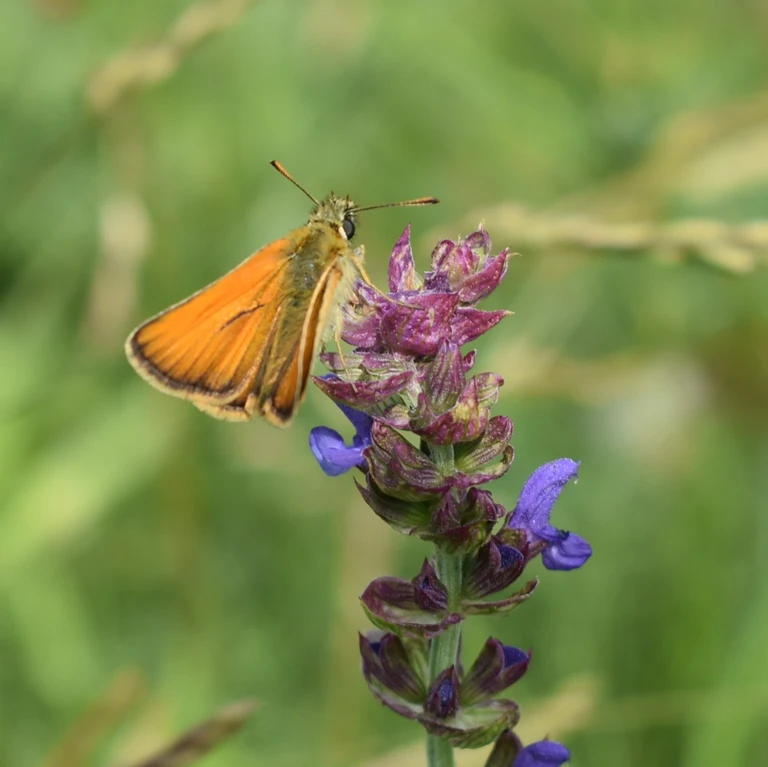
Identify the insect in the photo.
Thymelicus sylvestris
